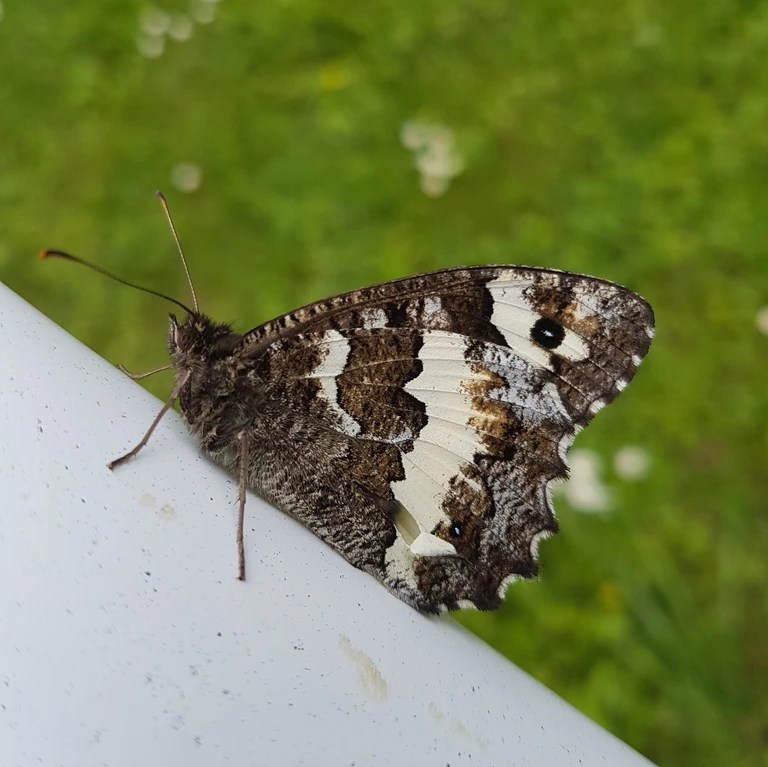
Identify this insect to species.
Brintesia circe
